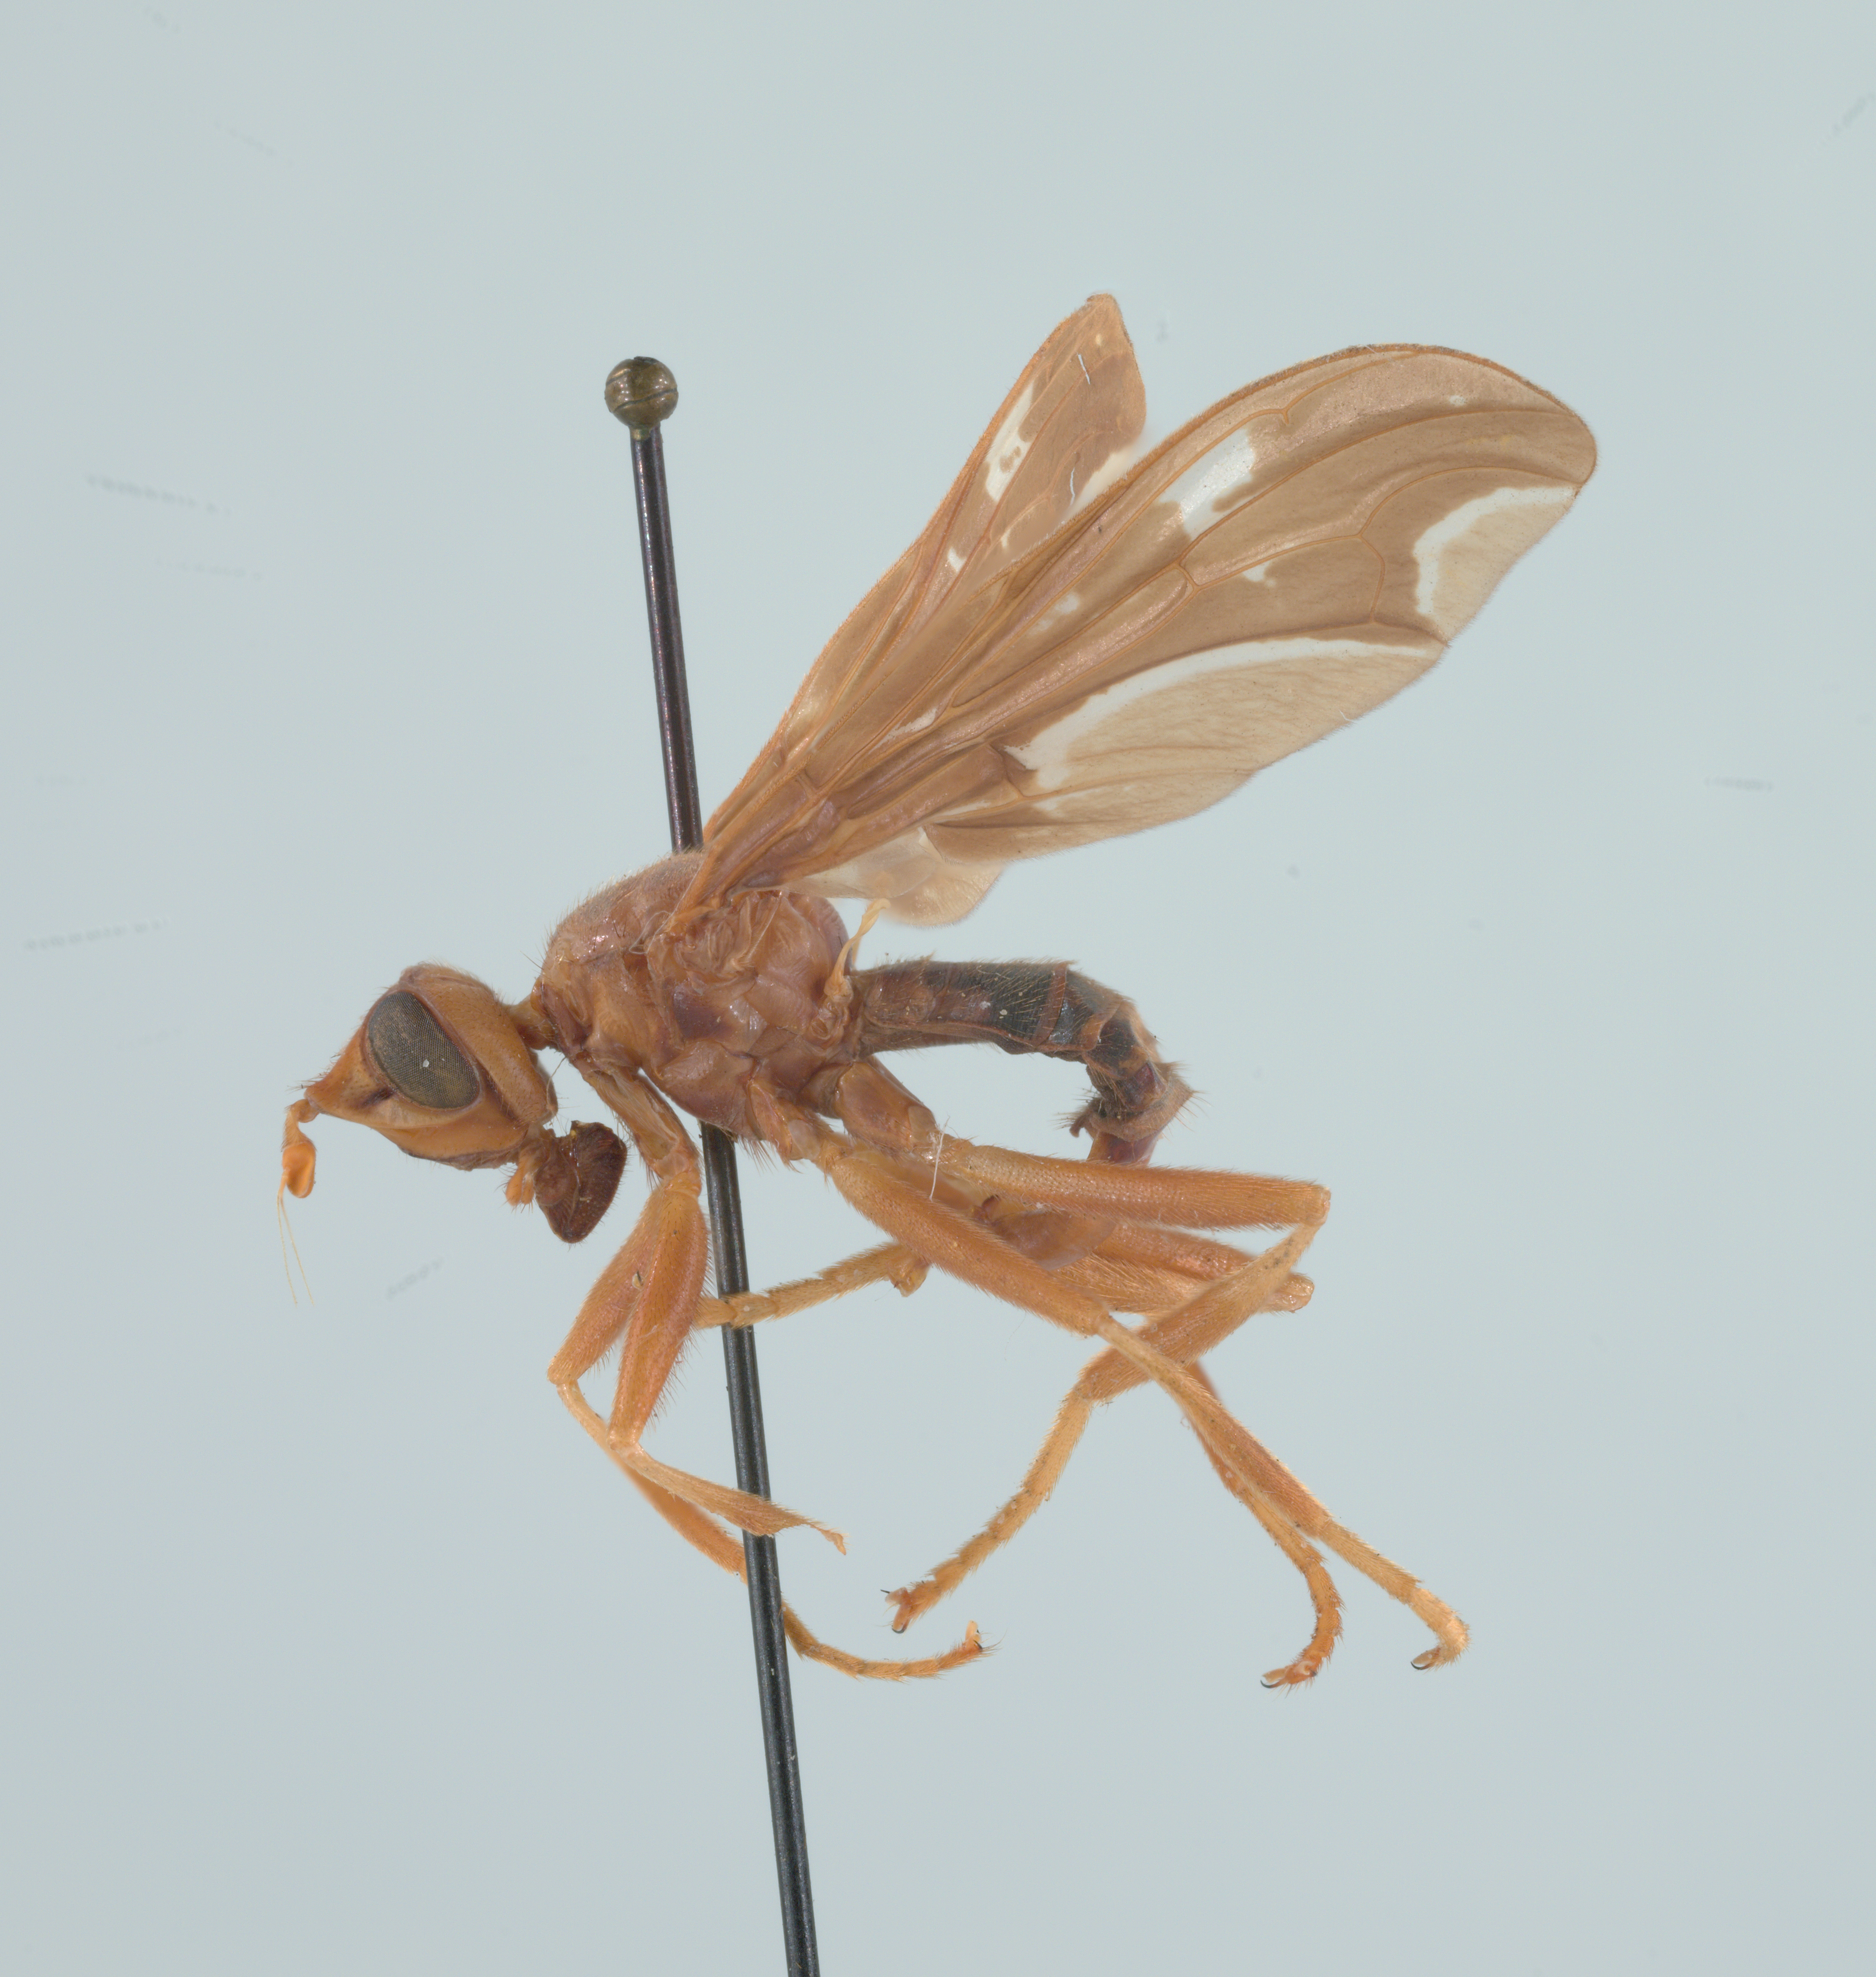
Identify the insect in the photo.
Pyrgota undata
